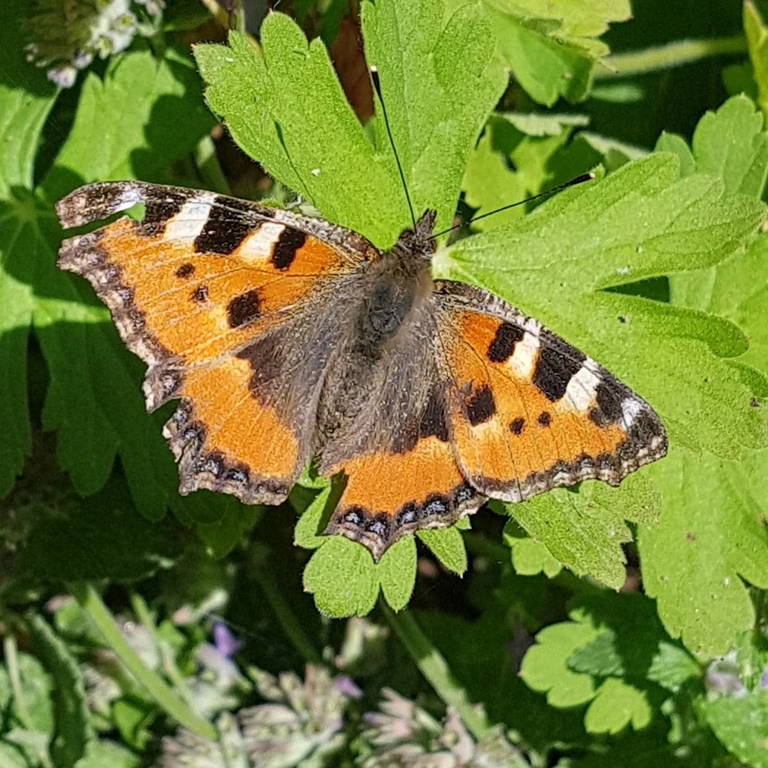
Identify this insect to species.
Aglais urticae
